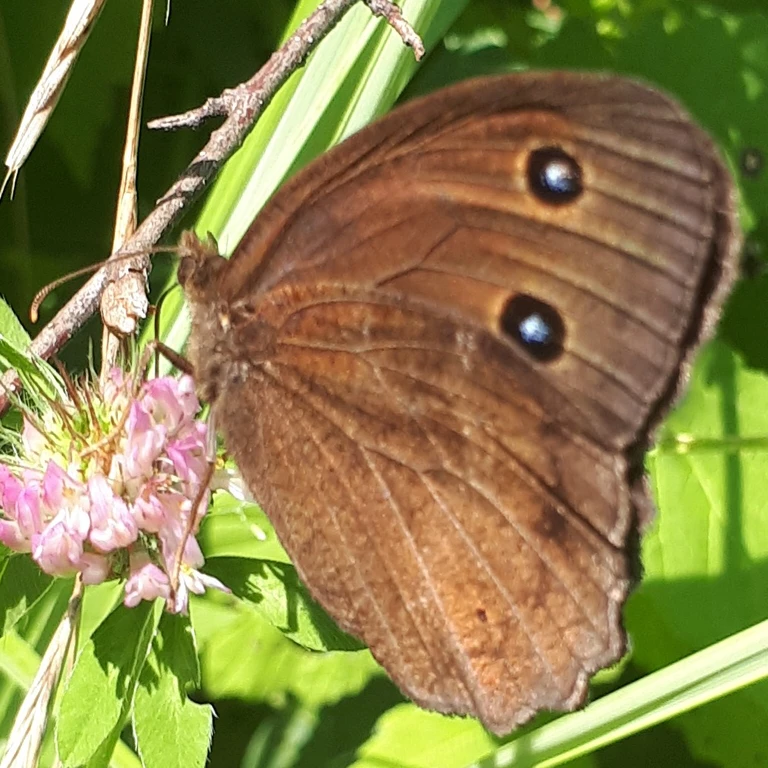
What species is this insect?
Minois dryas
